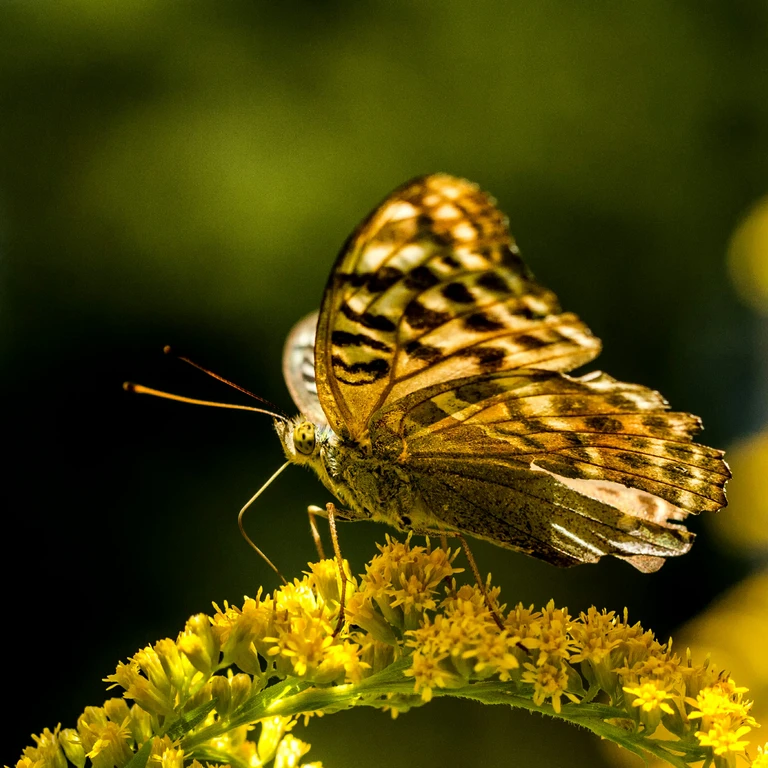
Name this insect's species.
Argynnis paphia
